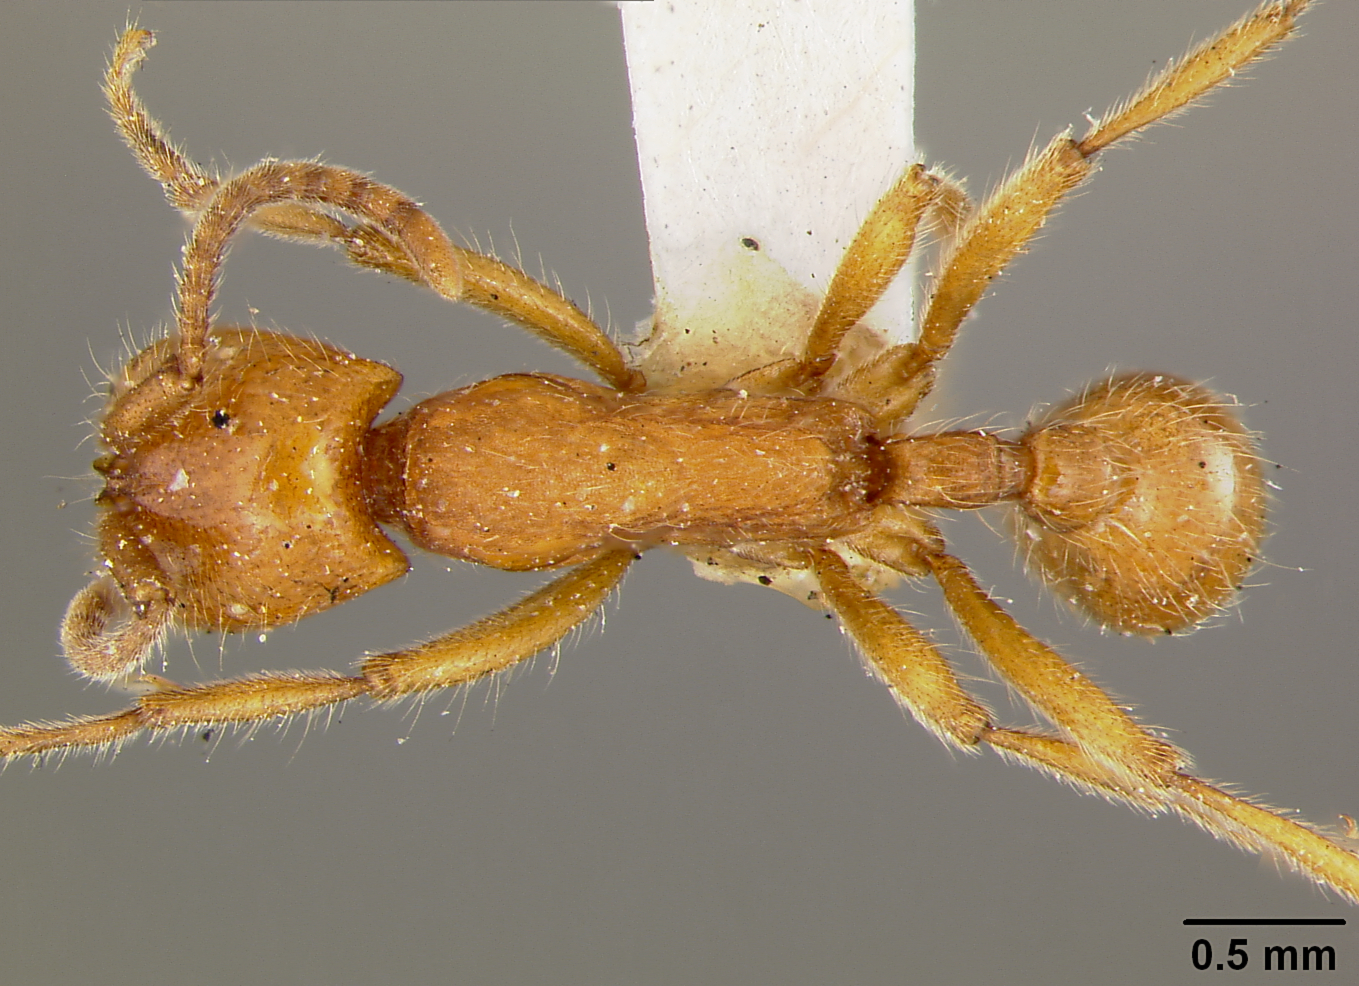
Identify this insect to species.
Eciton californicum
